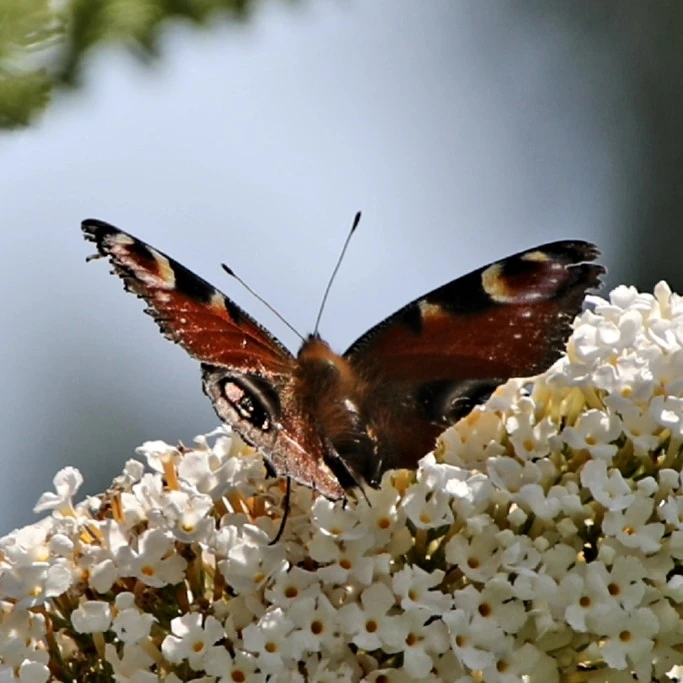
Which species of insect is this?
Aglais io
